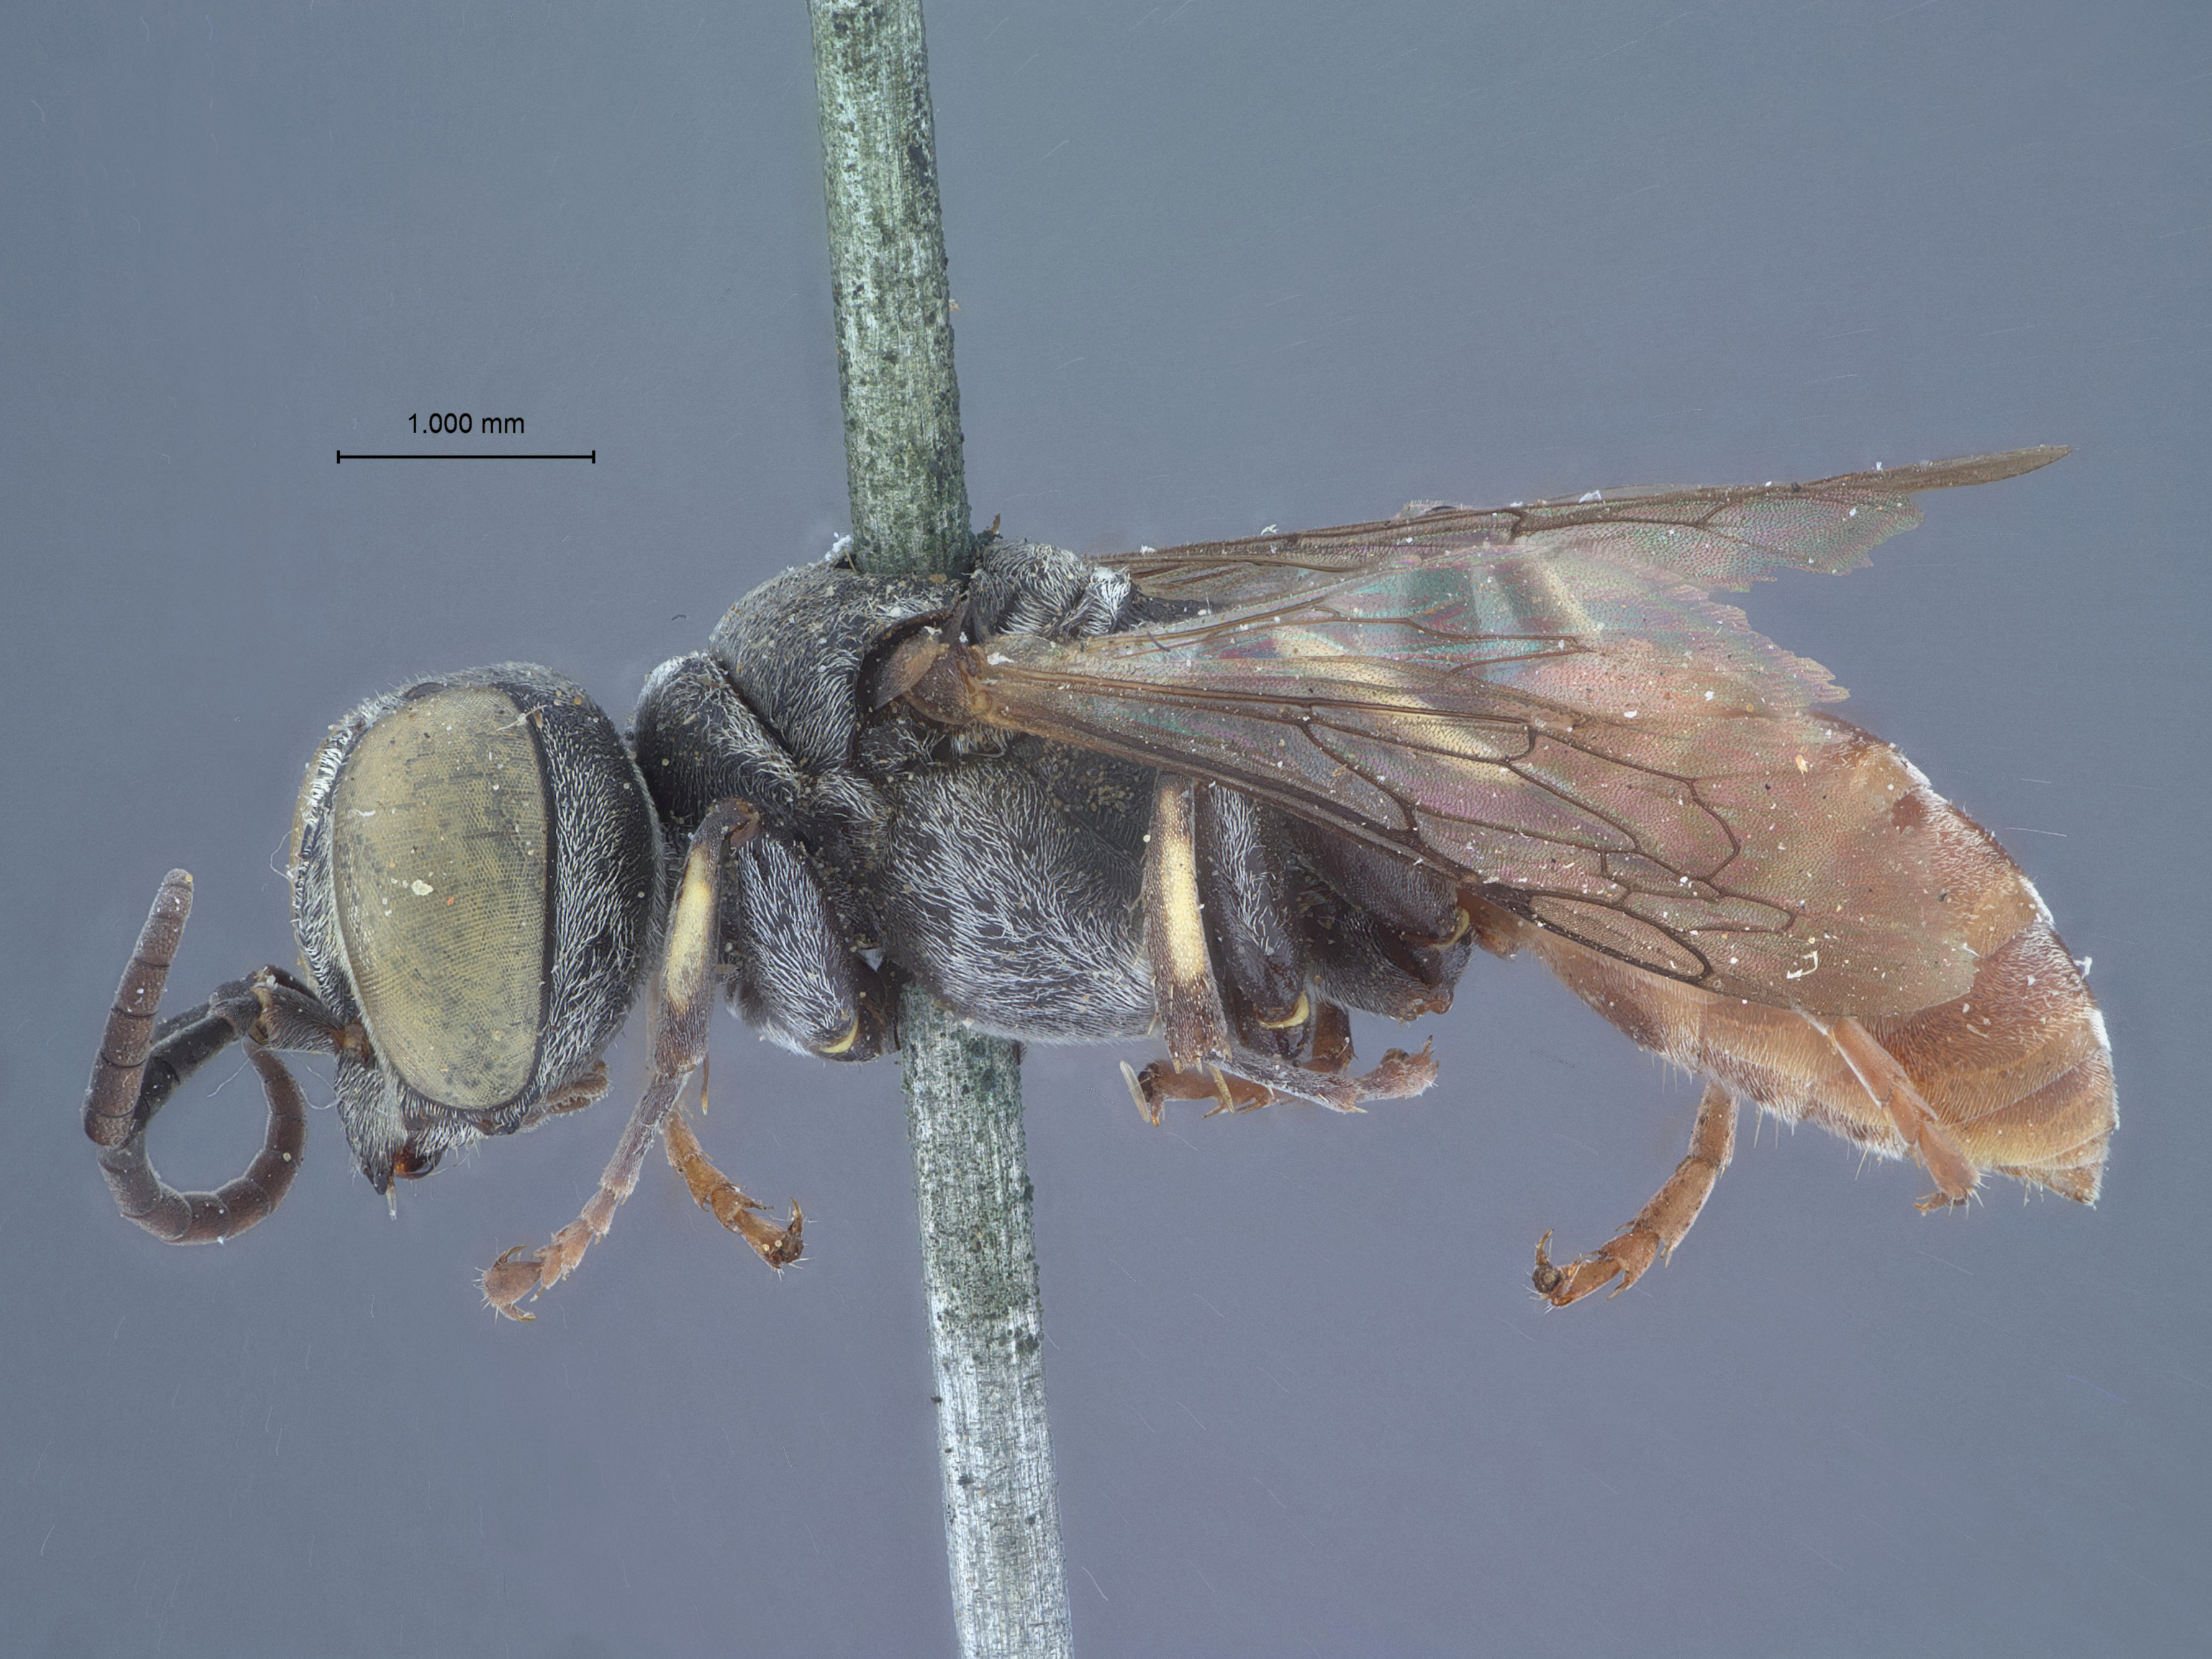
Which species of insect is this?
Niteliopsis striatipes
